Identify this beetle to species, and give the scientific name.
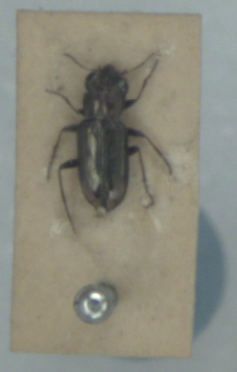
Notiophilus substriatus
